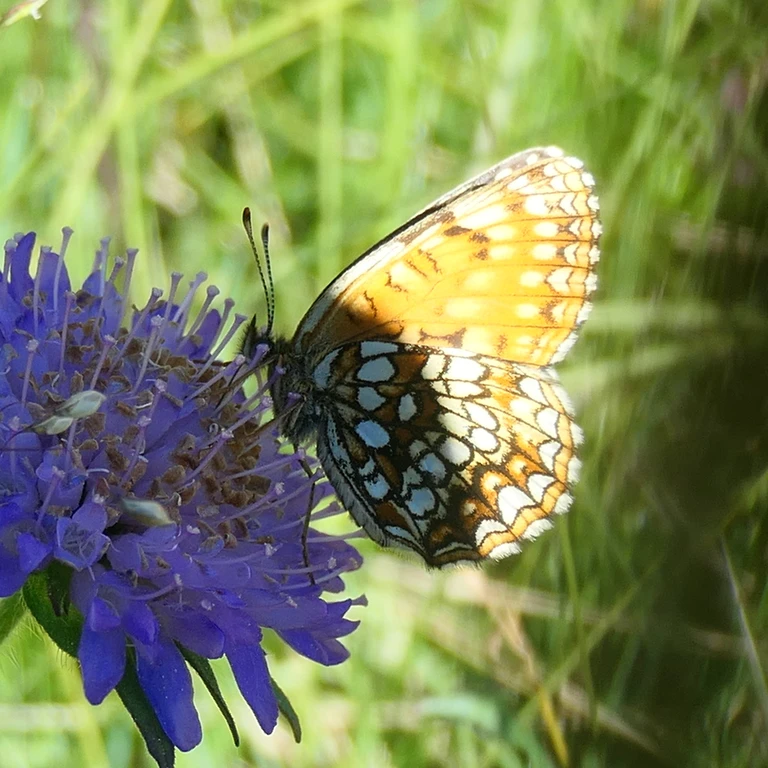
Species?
Melitaea diamina
